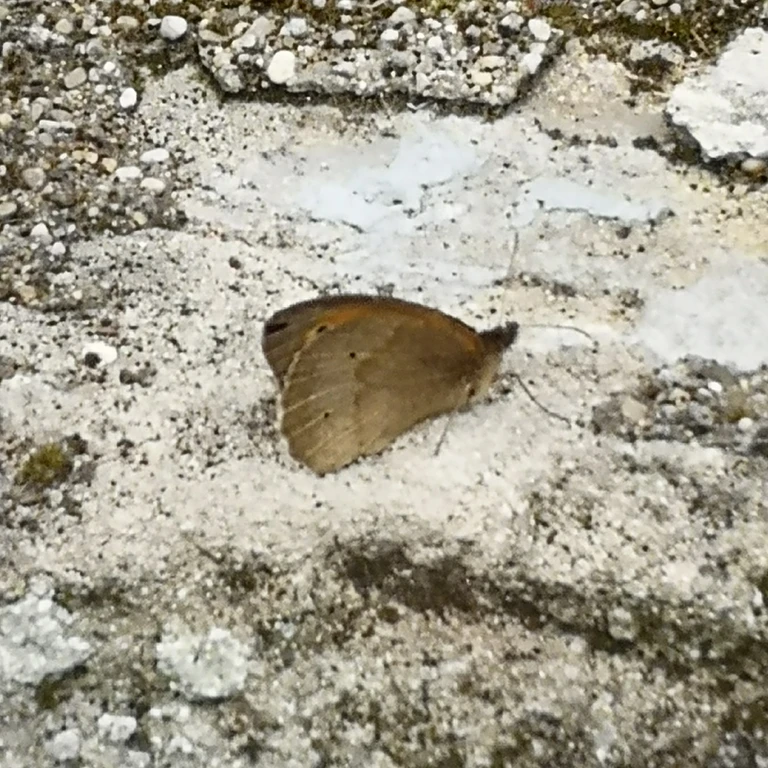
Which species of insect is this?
Maniola jurtina
